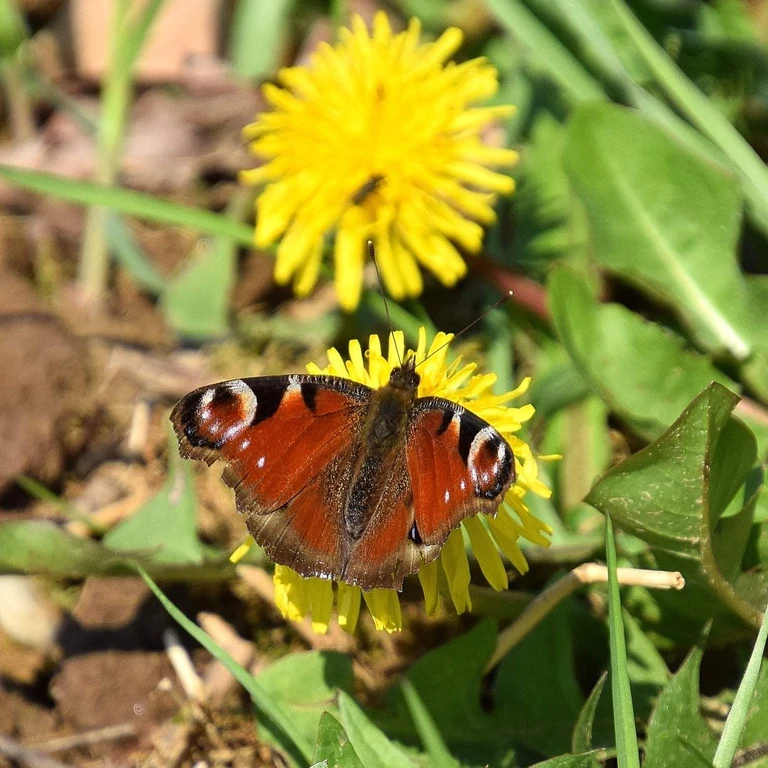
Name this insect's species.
Aglais io
